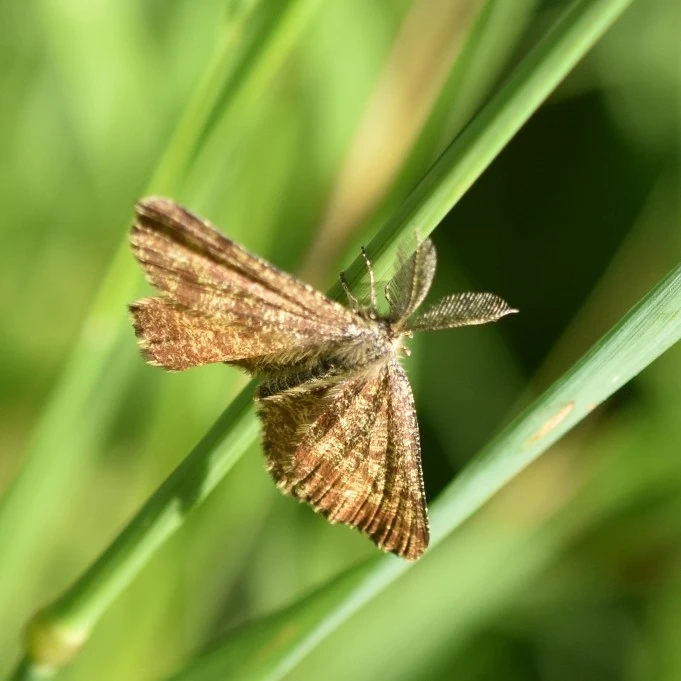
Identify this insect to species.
Ematurga atomaria
